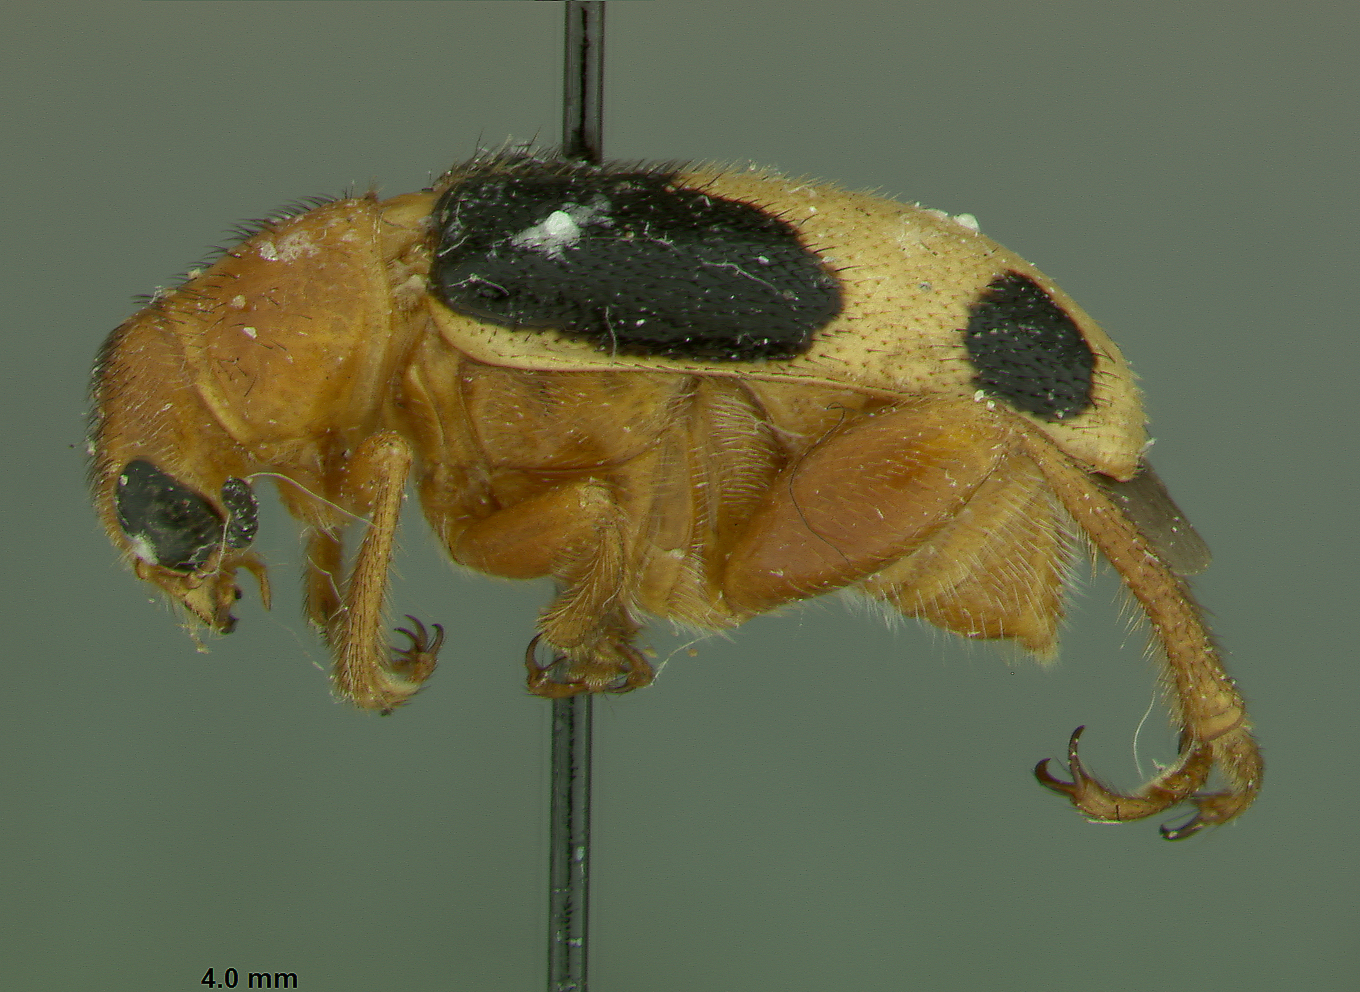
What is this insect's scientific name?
Leucastea biformis
